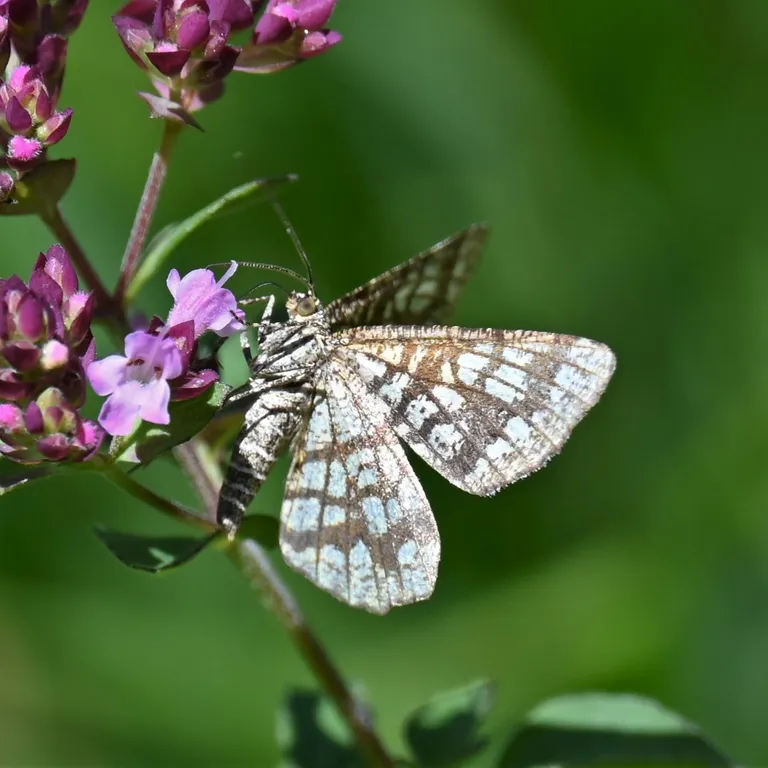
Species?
Chiasmia clathrata
